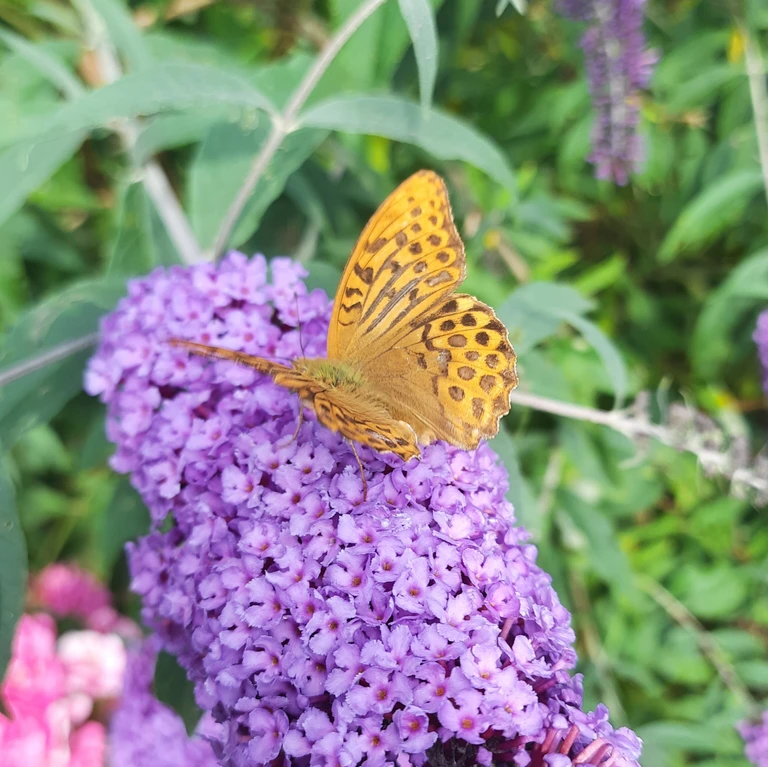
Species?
Argynnis paphia
